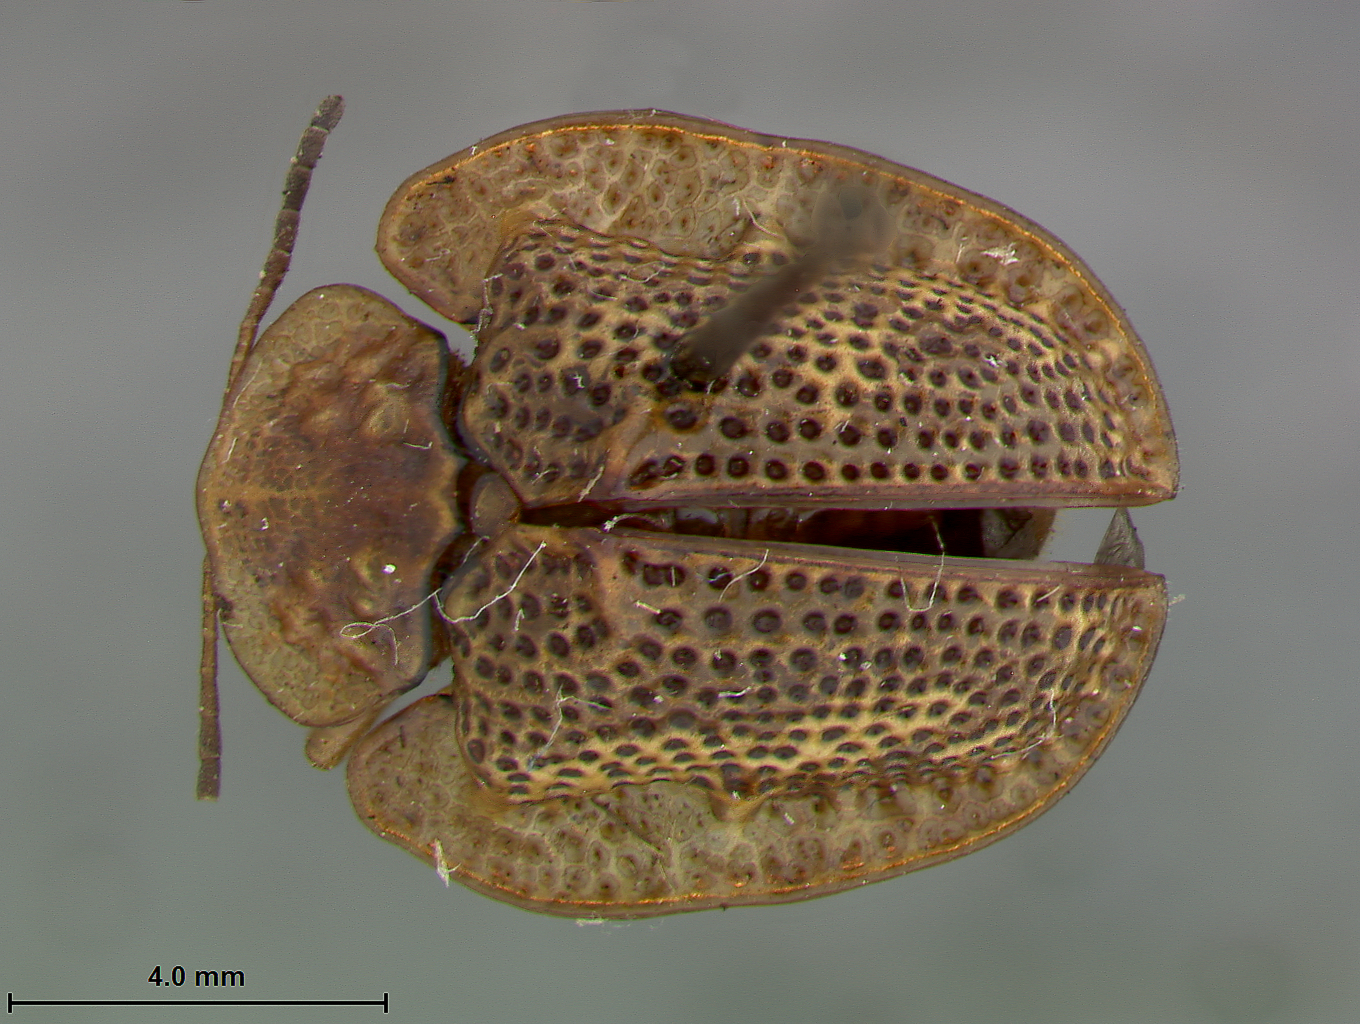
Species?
Paratrikona turritella
